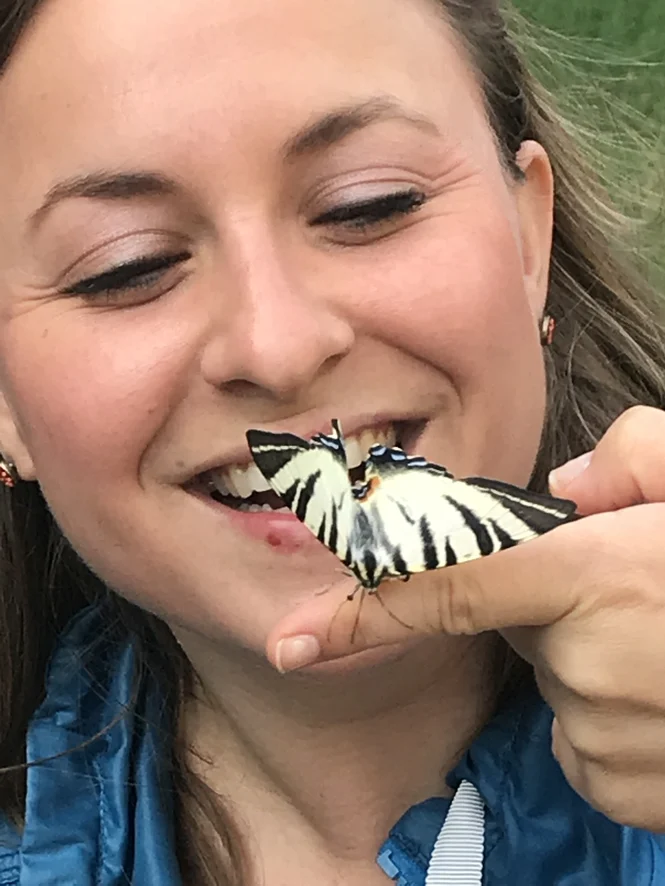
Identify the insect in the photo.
Iphiclides podalirius
